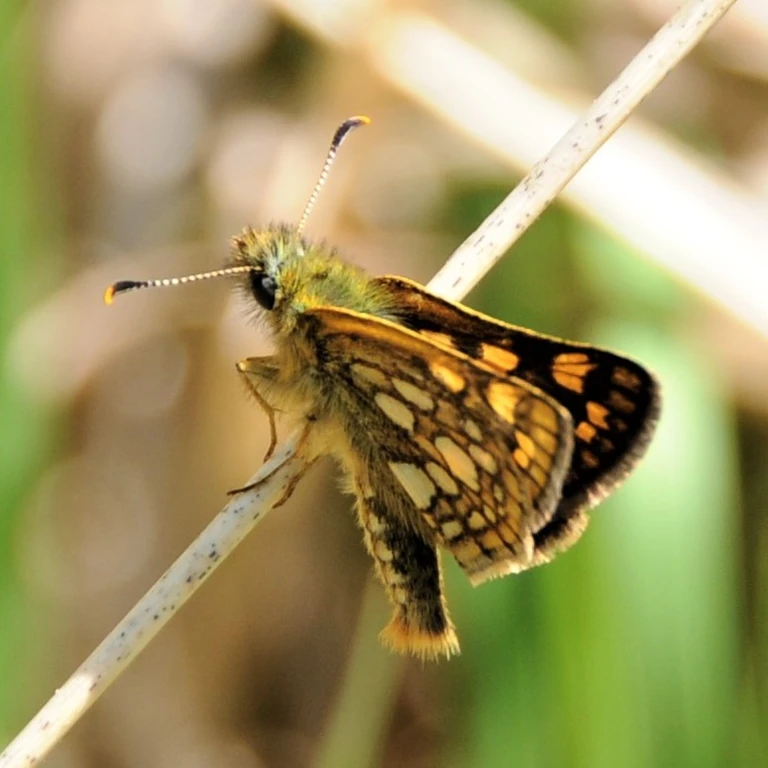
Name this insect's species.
Carterocephalus palaemon
